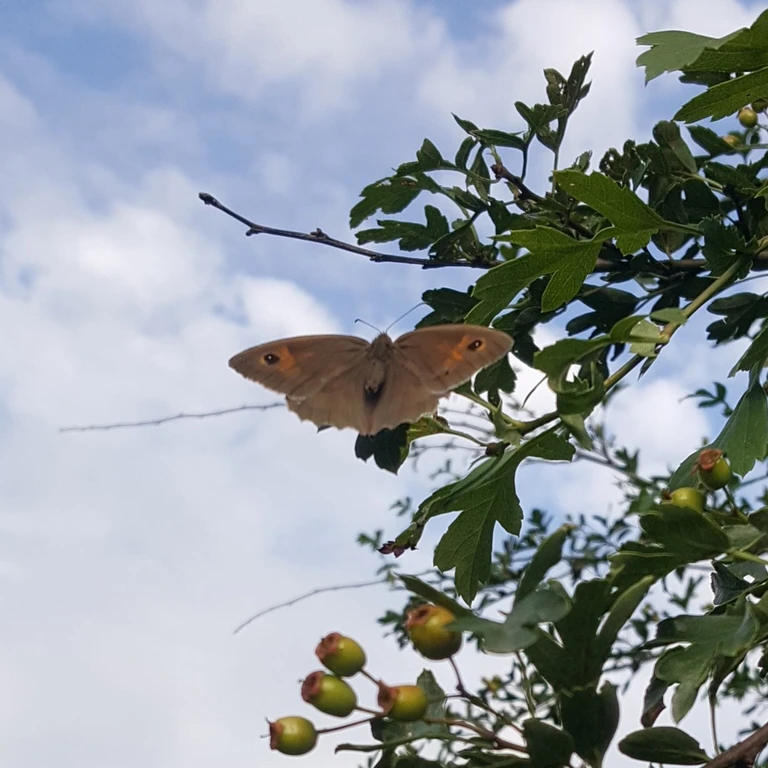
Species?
Maniola jurtina
